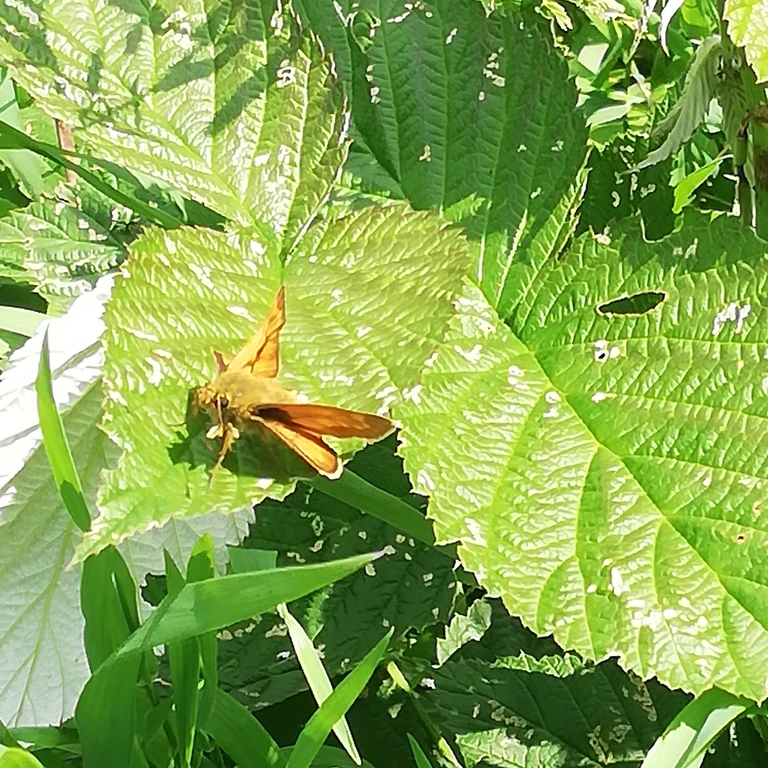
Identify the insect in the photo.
Ochlodes sylvanus (also Ochlodes venata)
